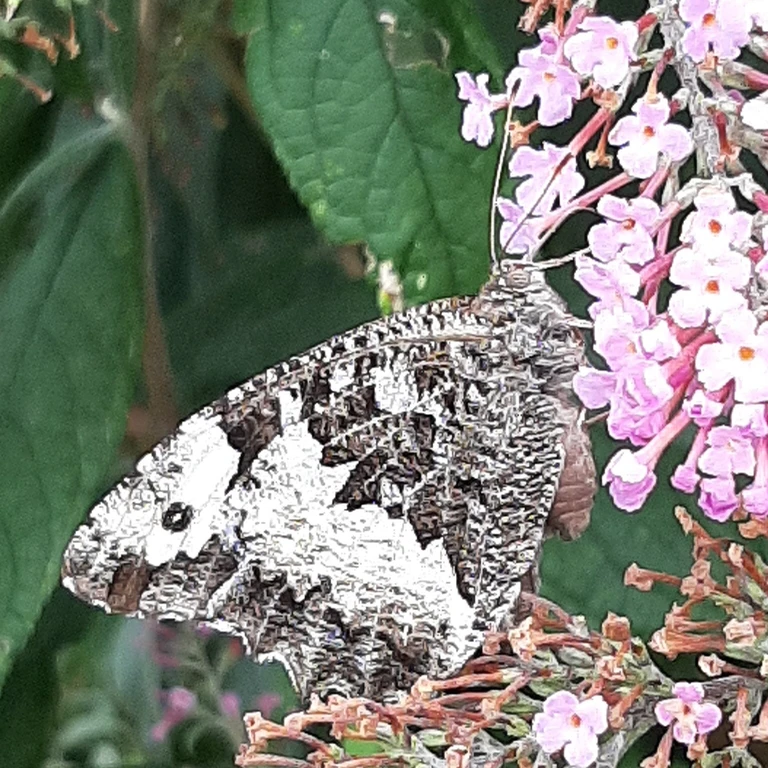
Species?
Brintesia circe
